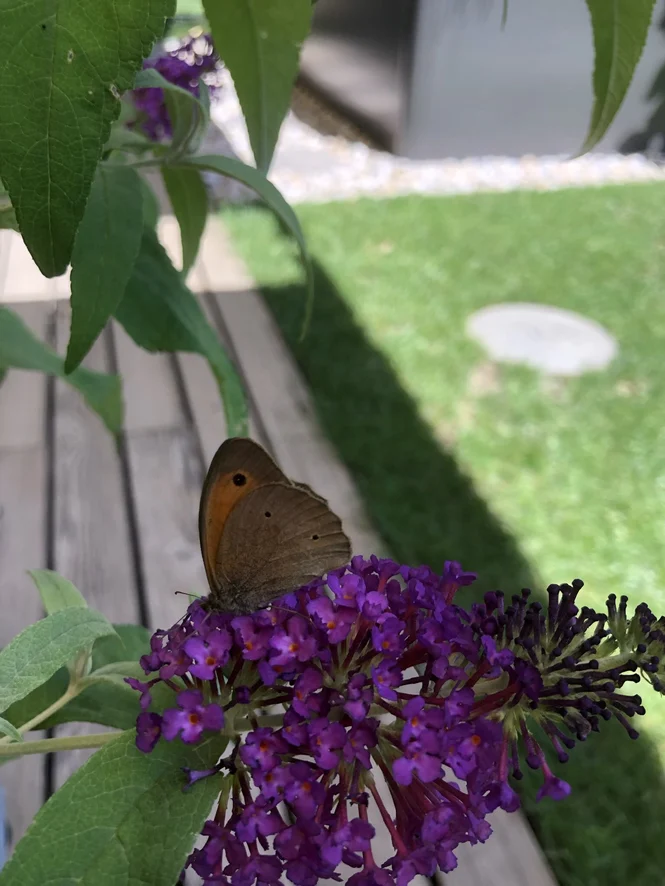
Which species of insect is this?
Maniola jurtina
